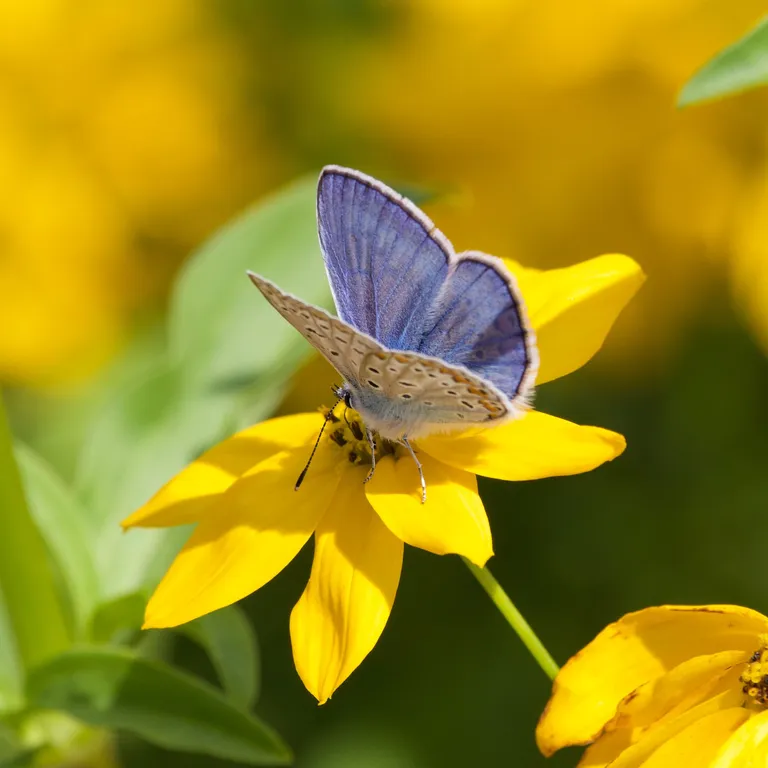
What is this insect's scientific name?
Polyommatus icarus
